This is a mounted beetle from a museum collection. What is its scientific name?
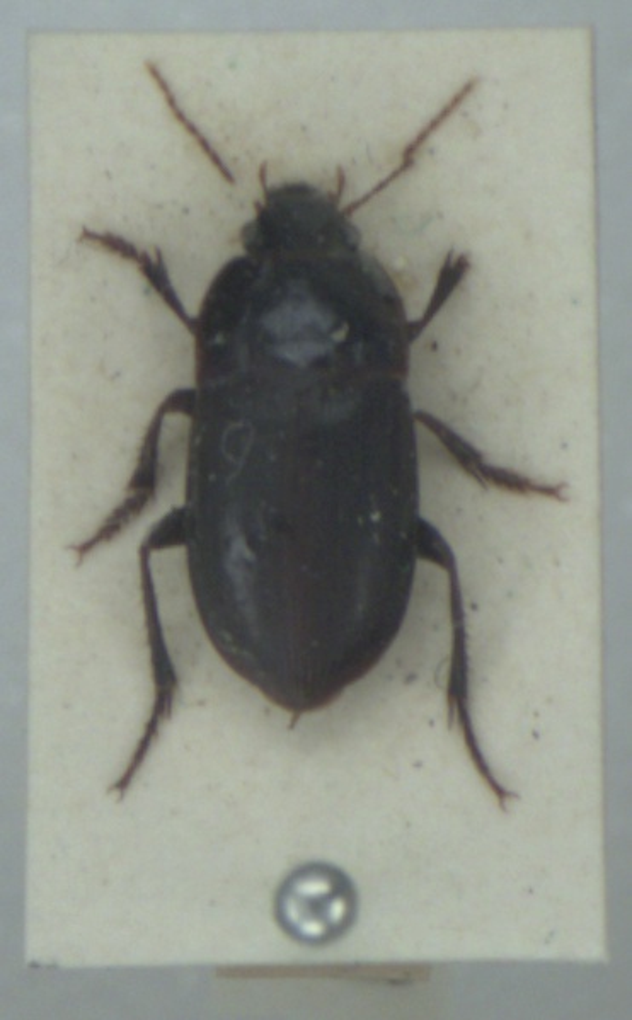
Harpalus servus
